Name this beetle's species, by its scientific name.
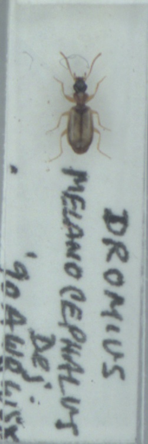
Philorhizus melanocephalus
